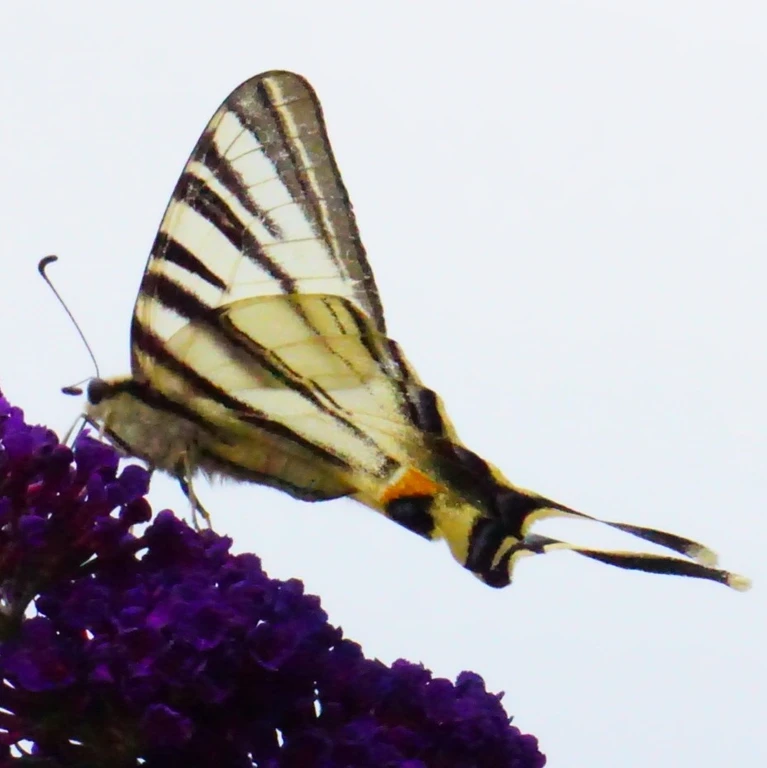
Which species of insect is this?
Iphiclides podalirius
